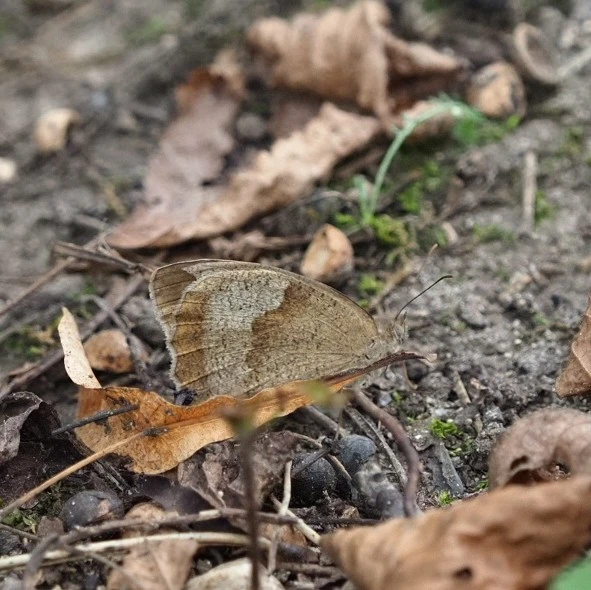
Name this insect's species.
Maniola jurtina
